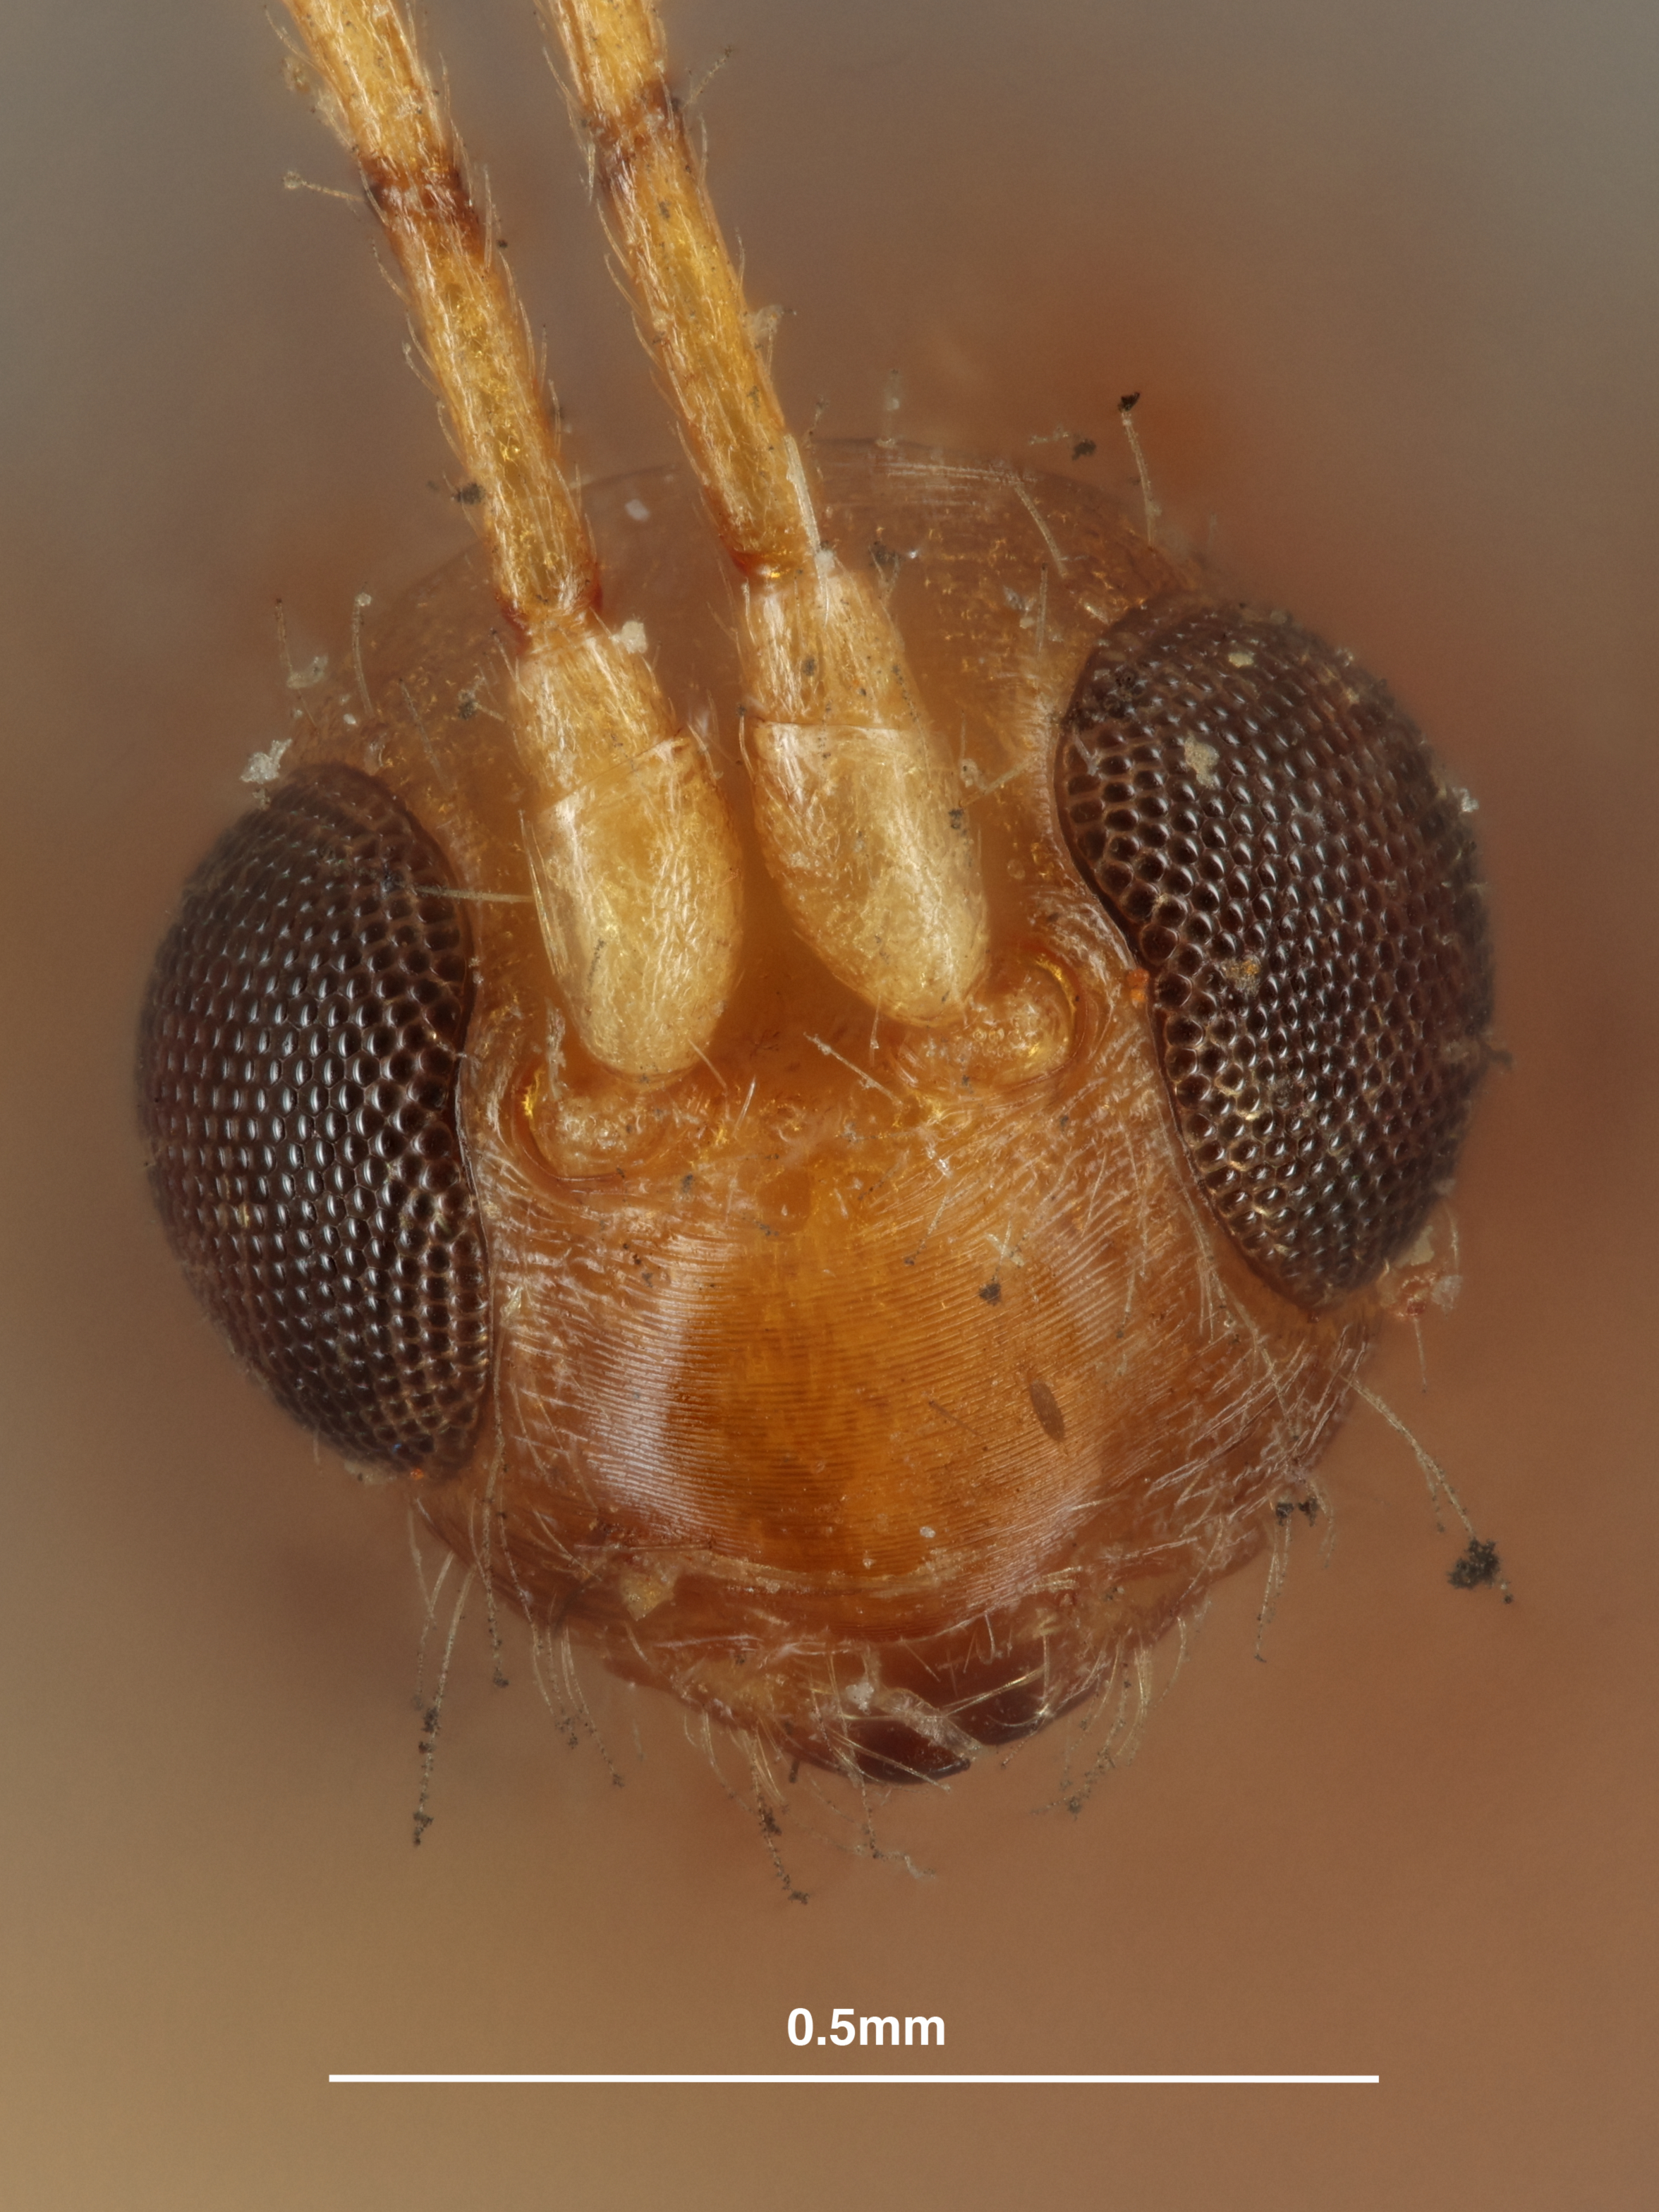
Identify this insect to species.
Spathius prusias
